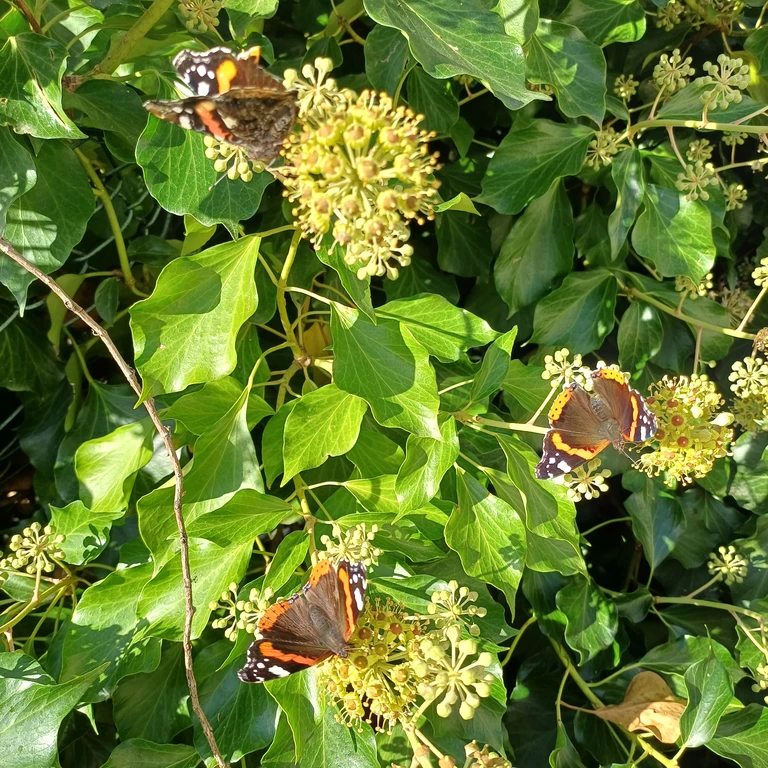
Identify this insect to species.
Vanessa atalanta
